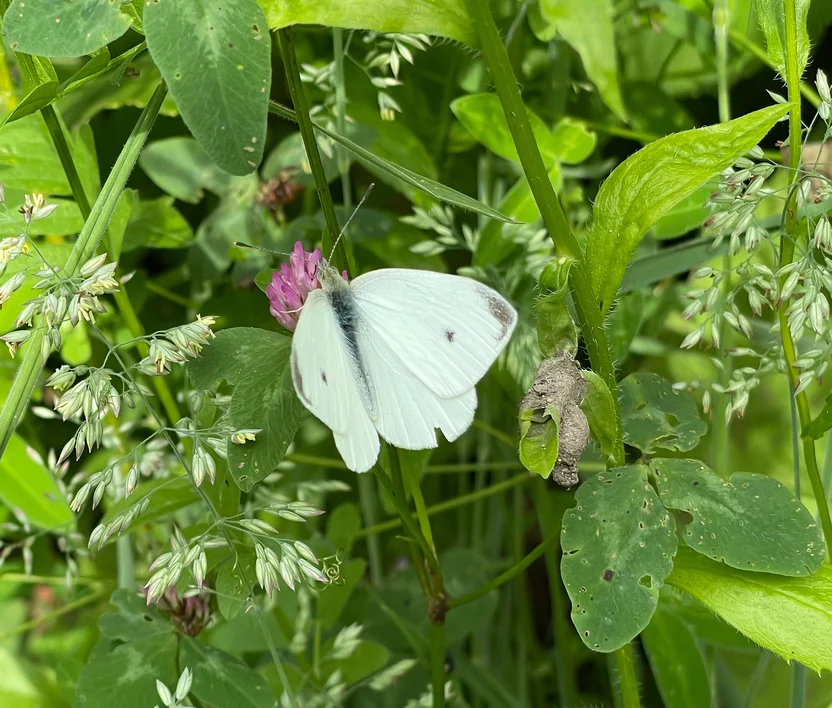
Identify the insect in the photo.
Pieris rapae
